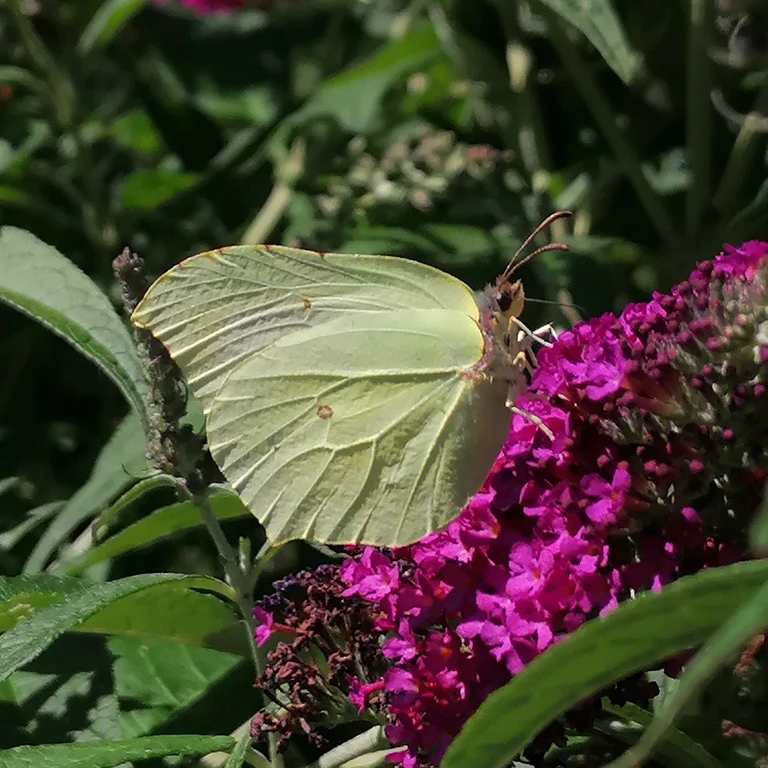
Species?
Gonepteryx rhamni
